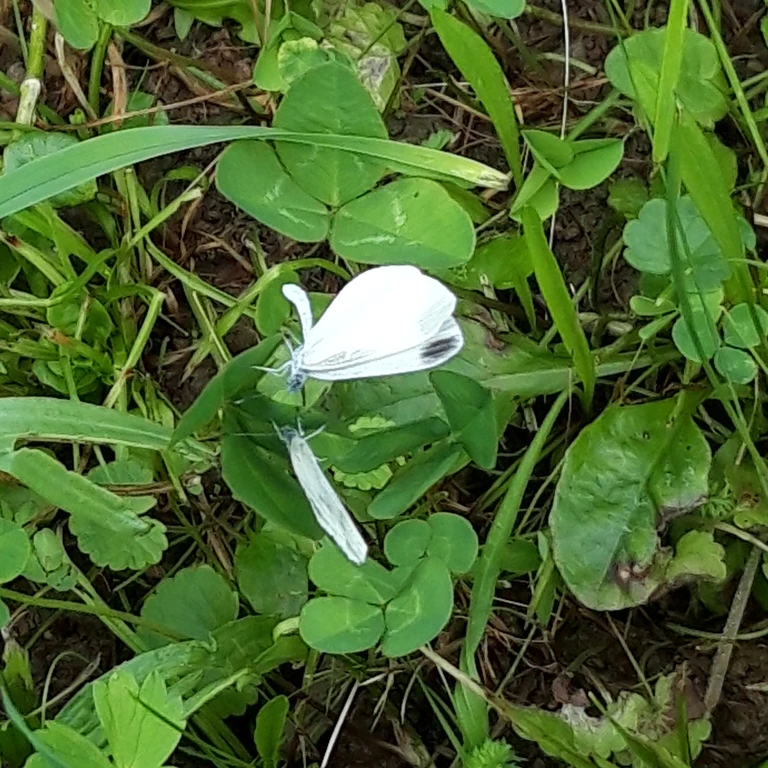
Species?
Leptidea sinapis/juvernica
